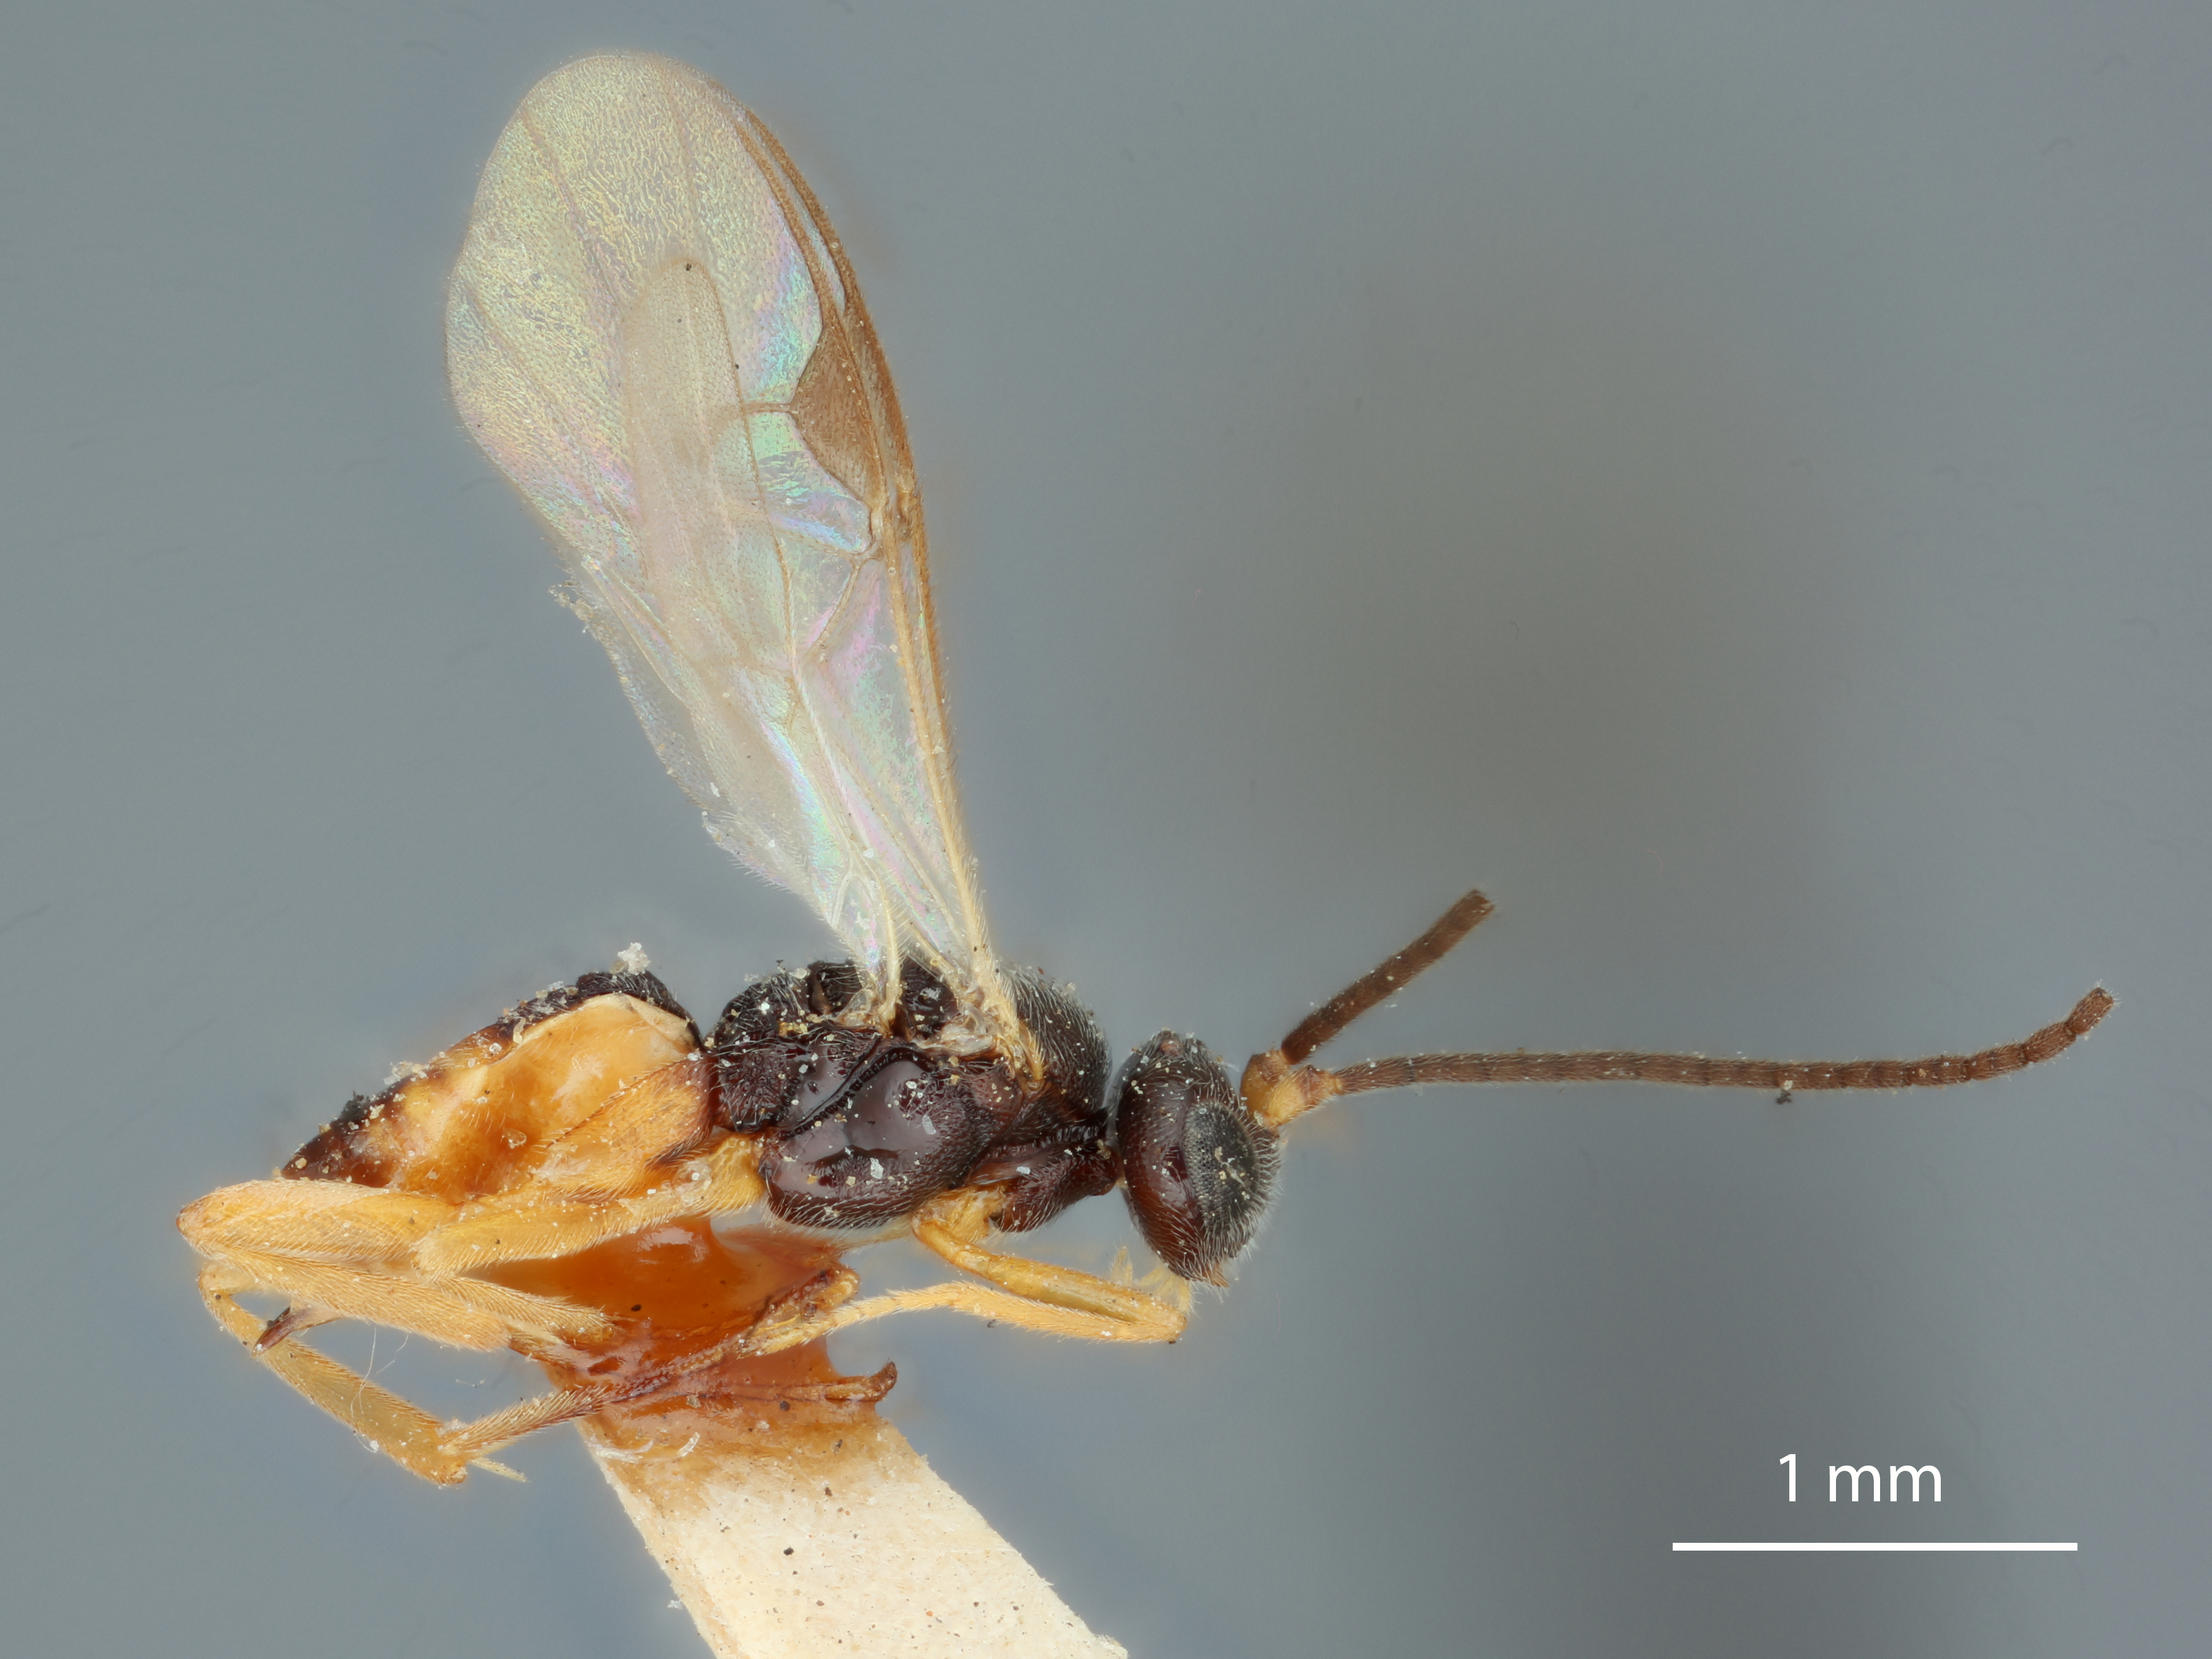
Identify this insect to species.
Apanteles parorgyiae
